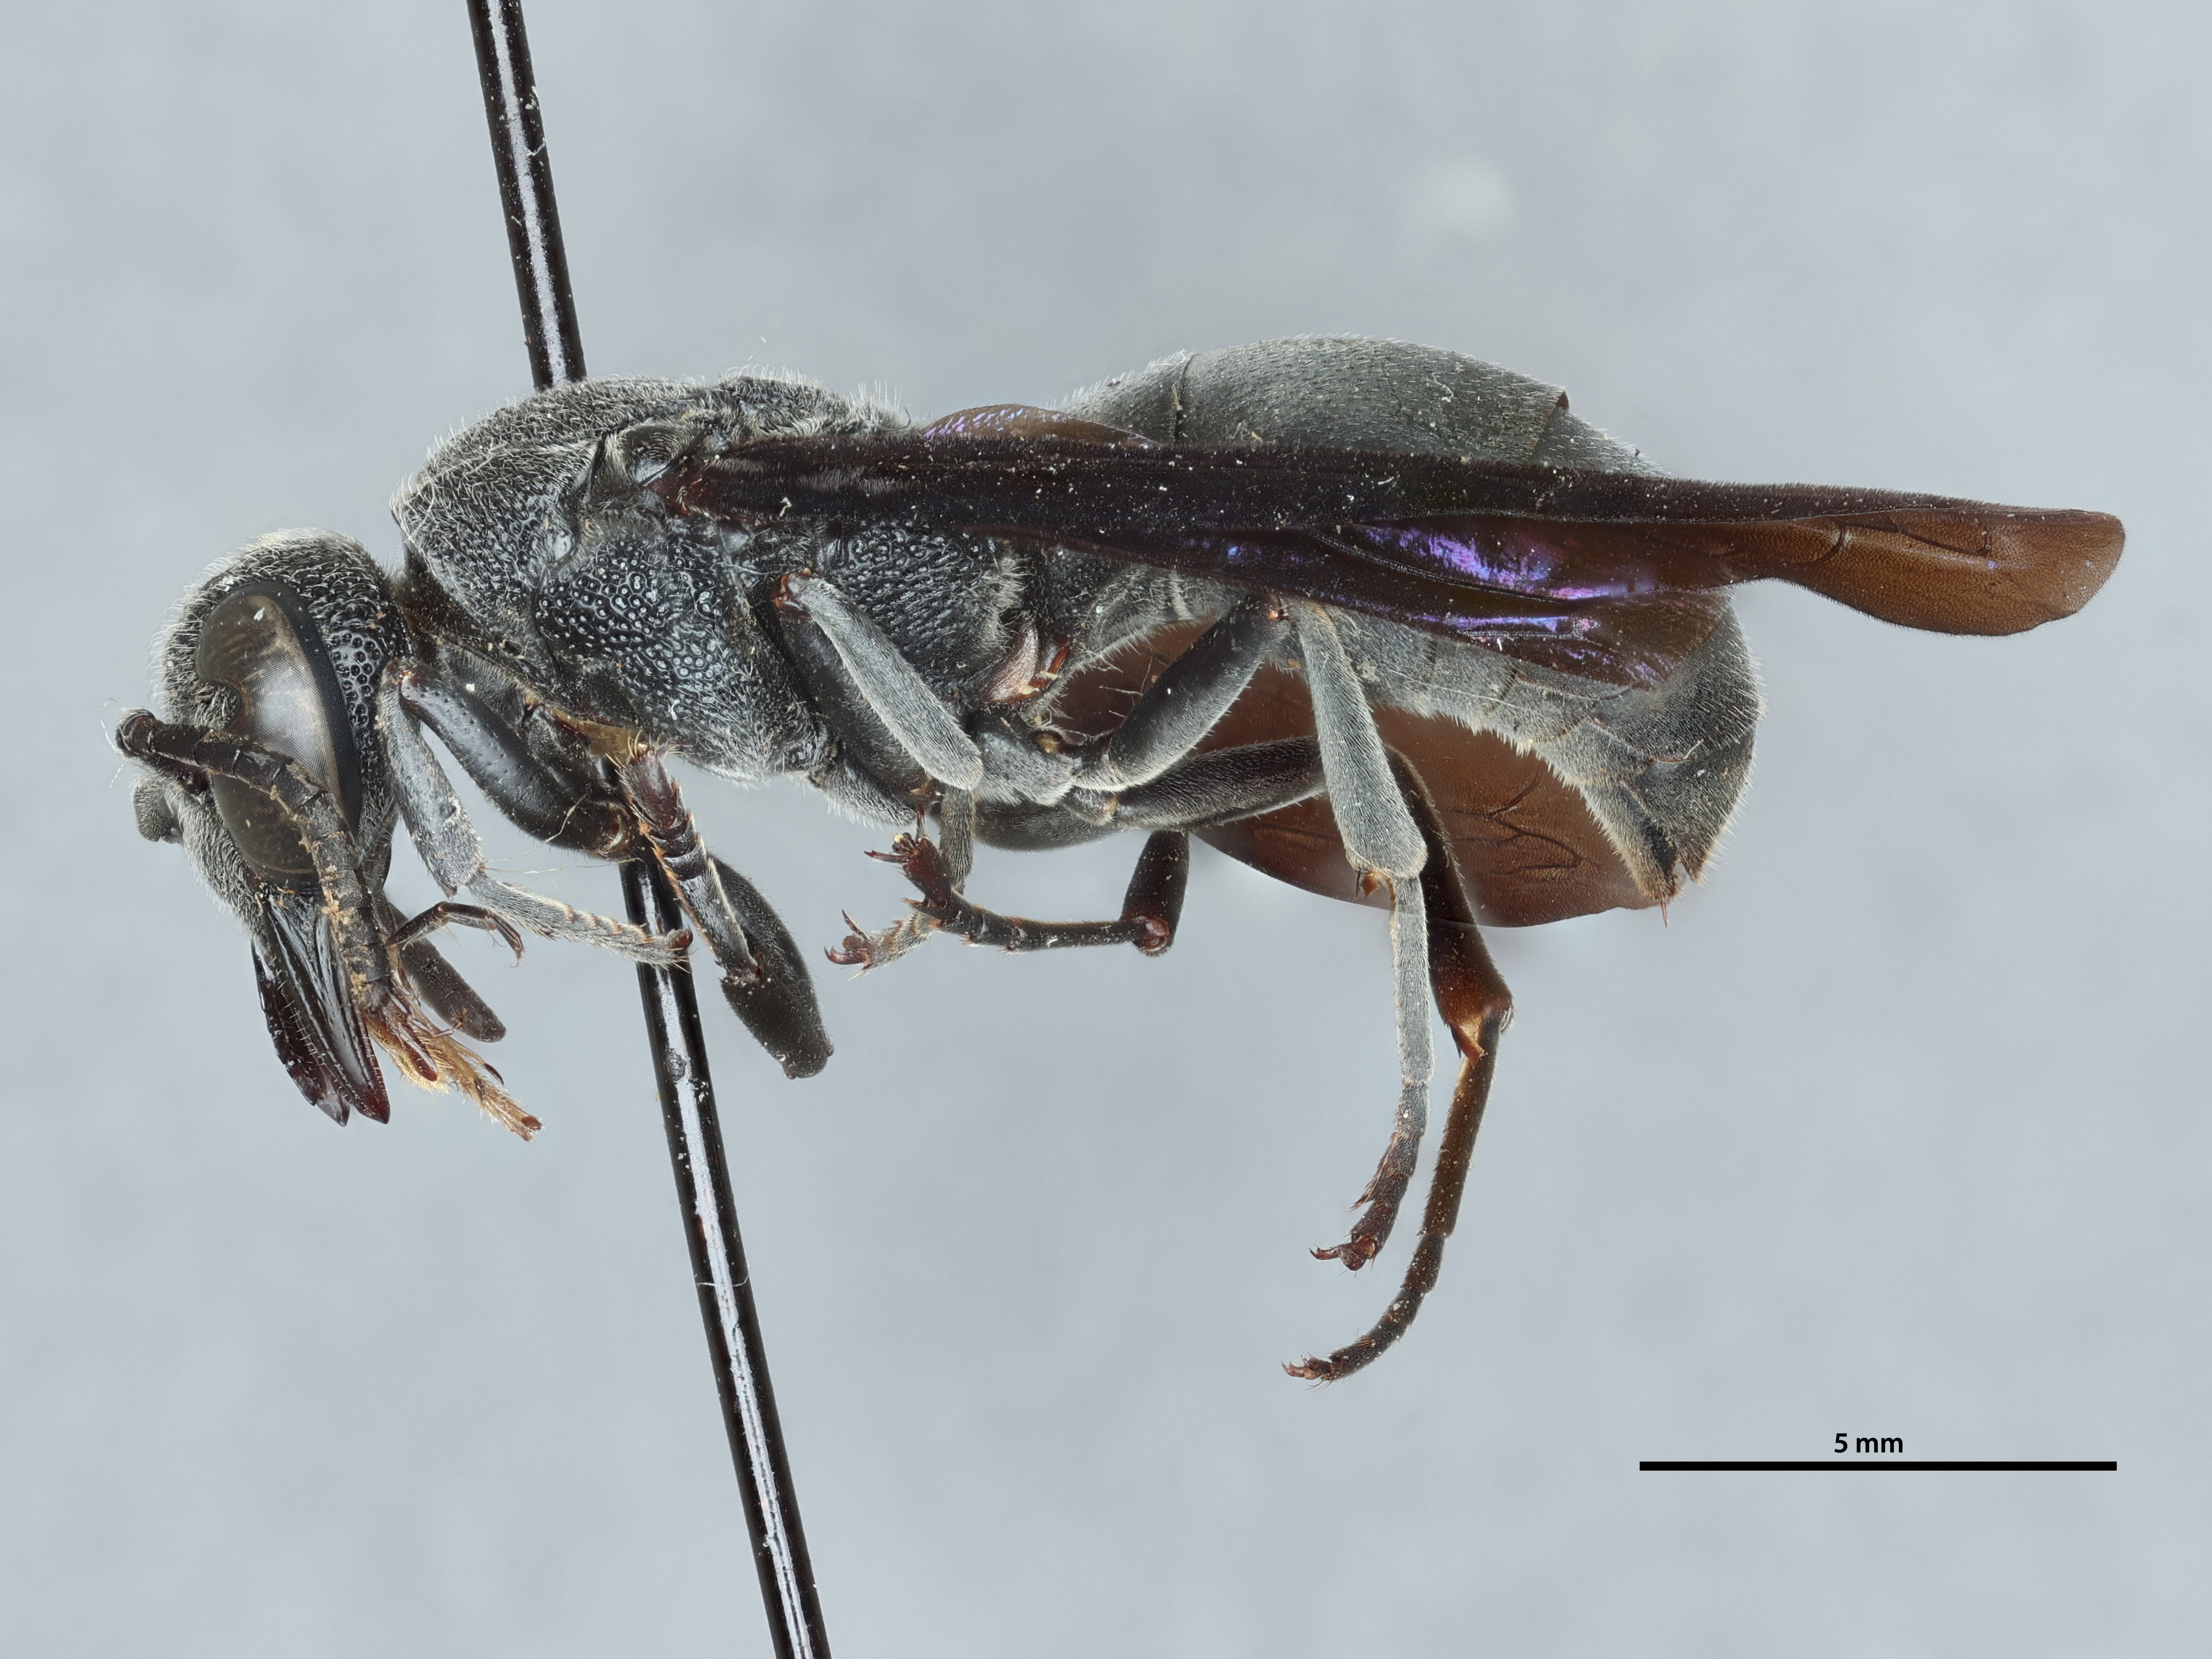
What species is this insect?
Allorhynchium lividum
